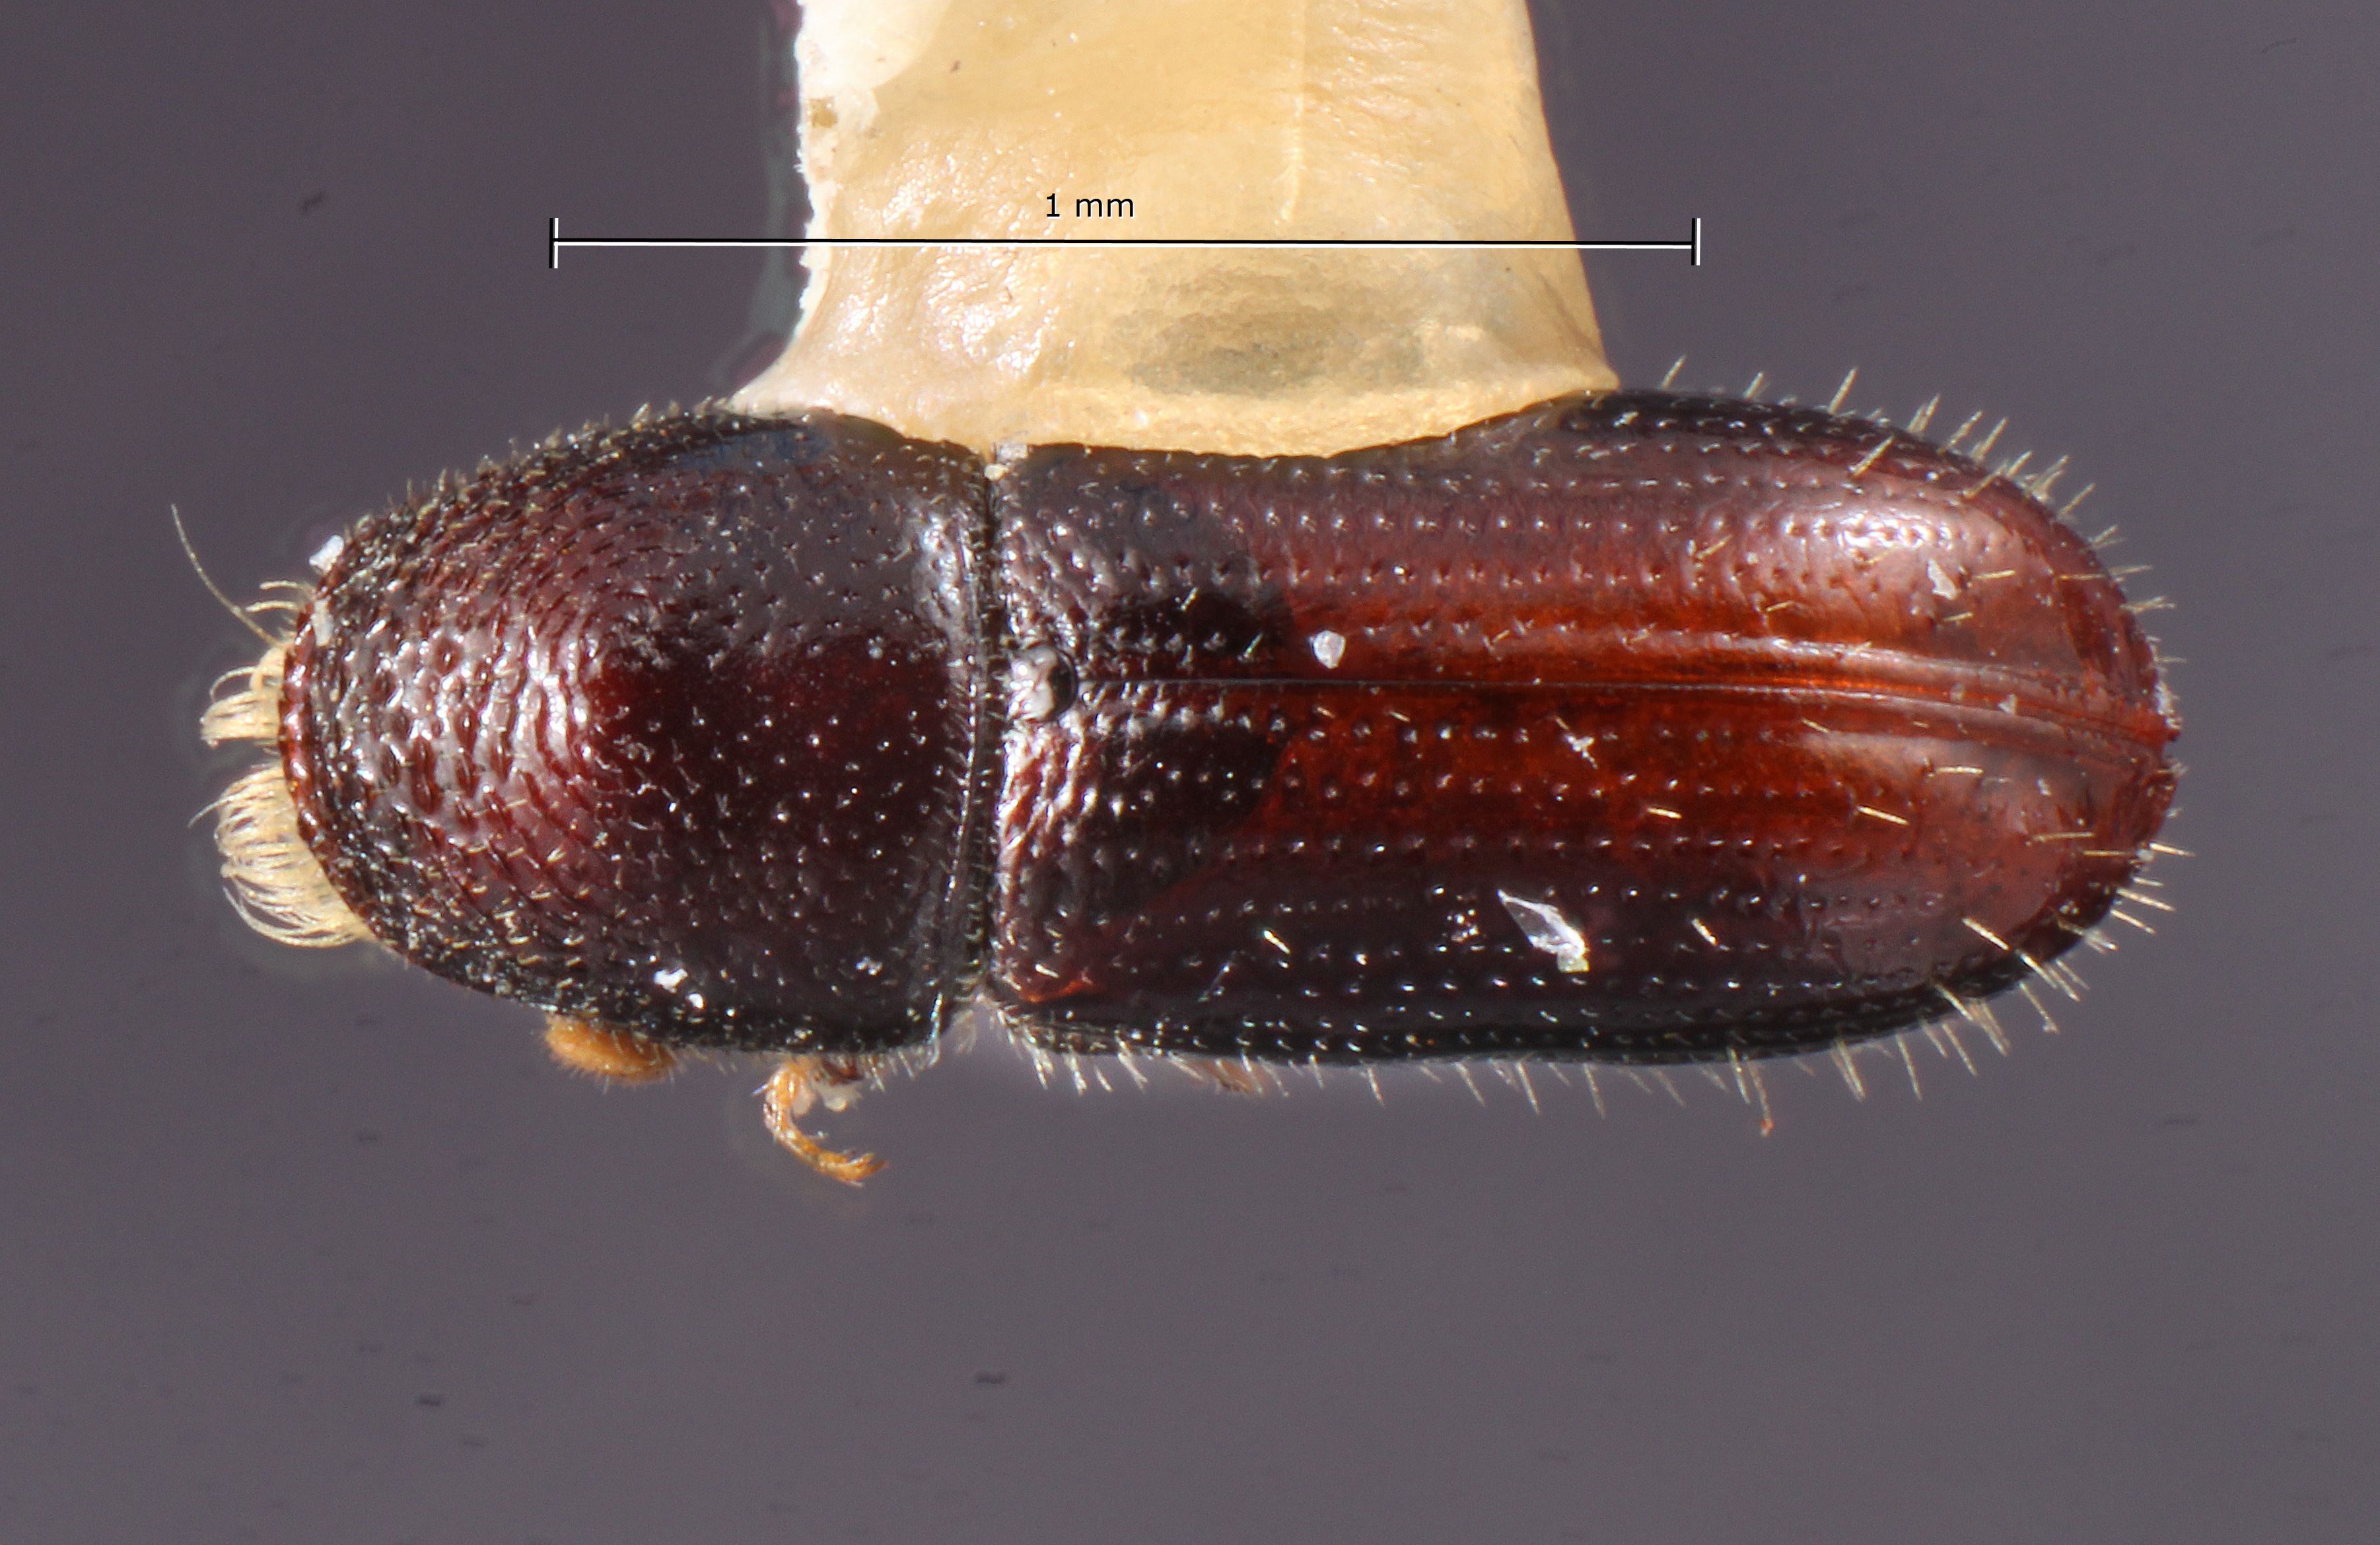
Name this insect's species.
Pityophthorus hidalgoensis
